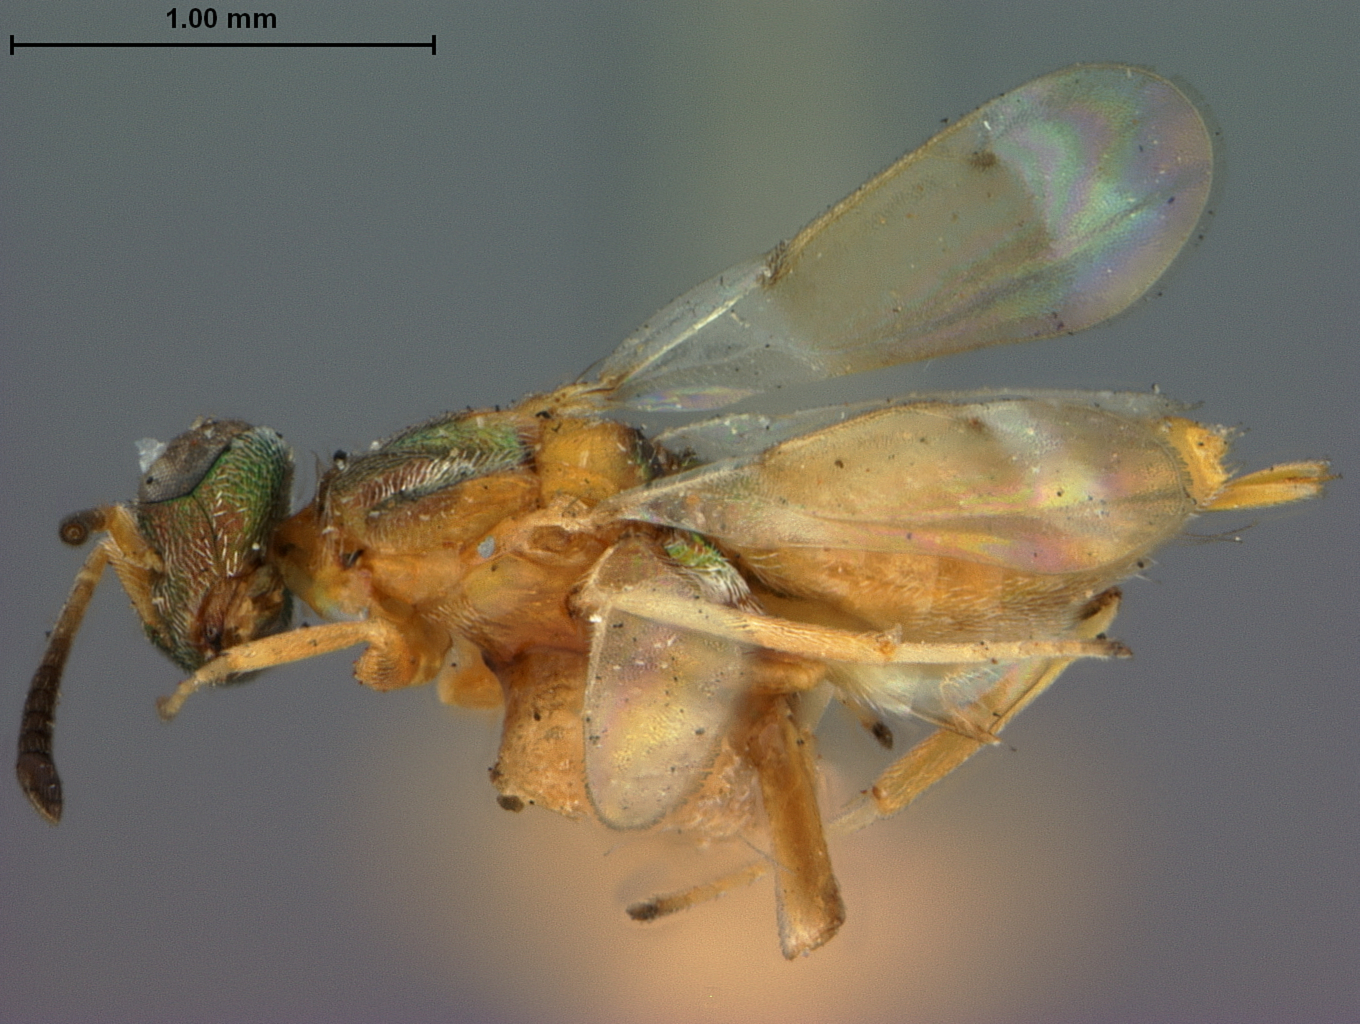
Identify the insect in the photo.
Eupelmus flavovariegatus
